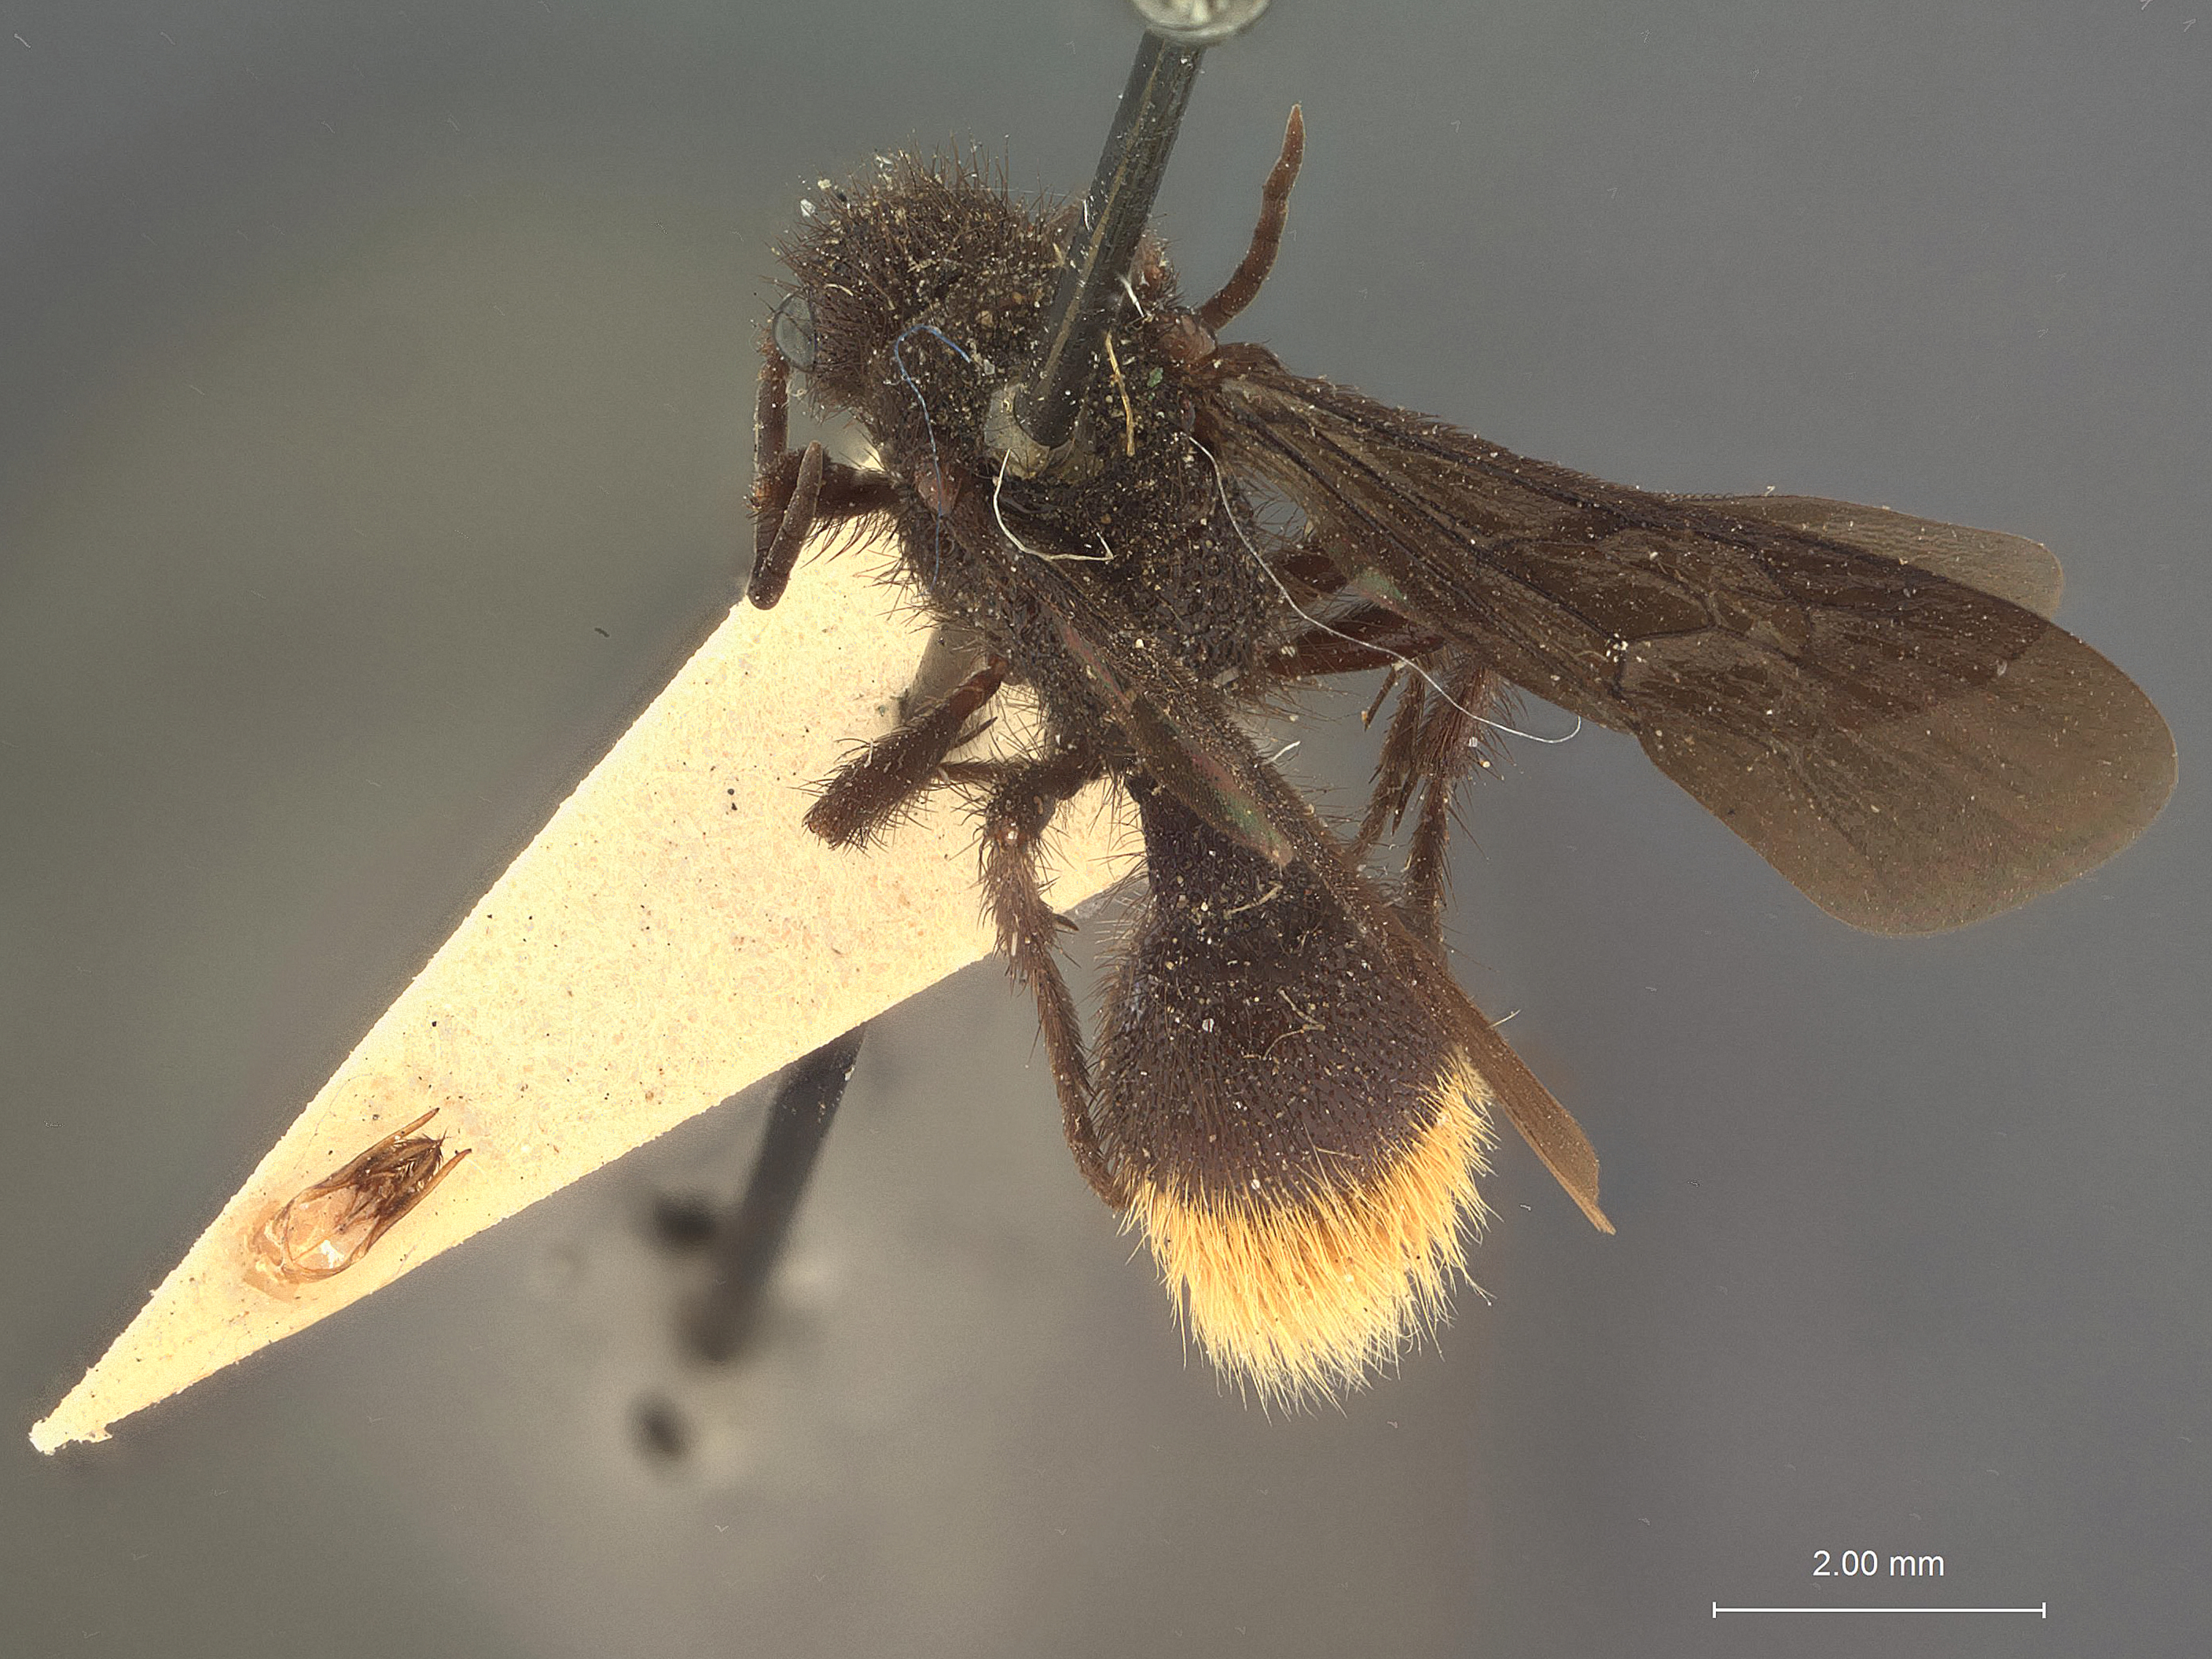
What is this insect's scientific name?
Dasymutilla perilla
